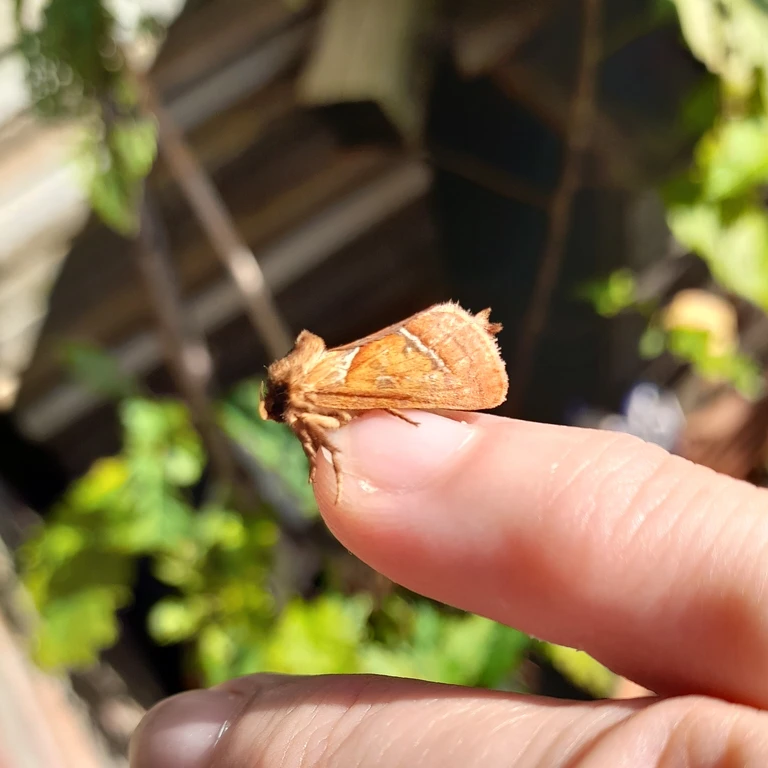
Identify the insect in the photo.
Triodia sylvina
